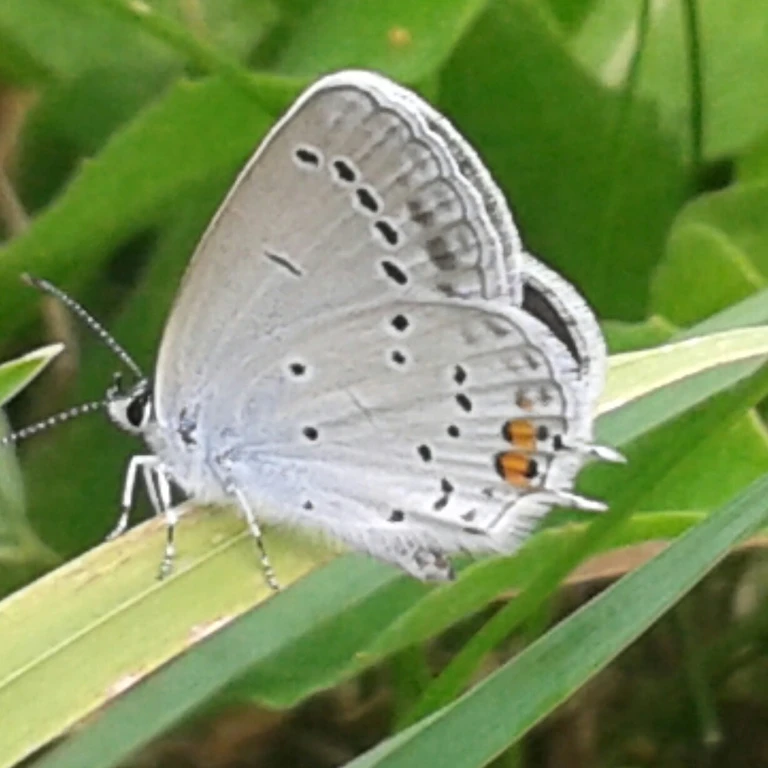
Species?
Cupido argiades (also Elkalyce argiades)
